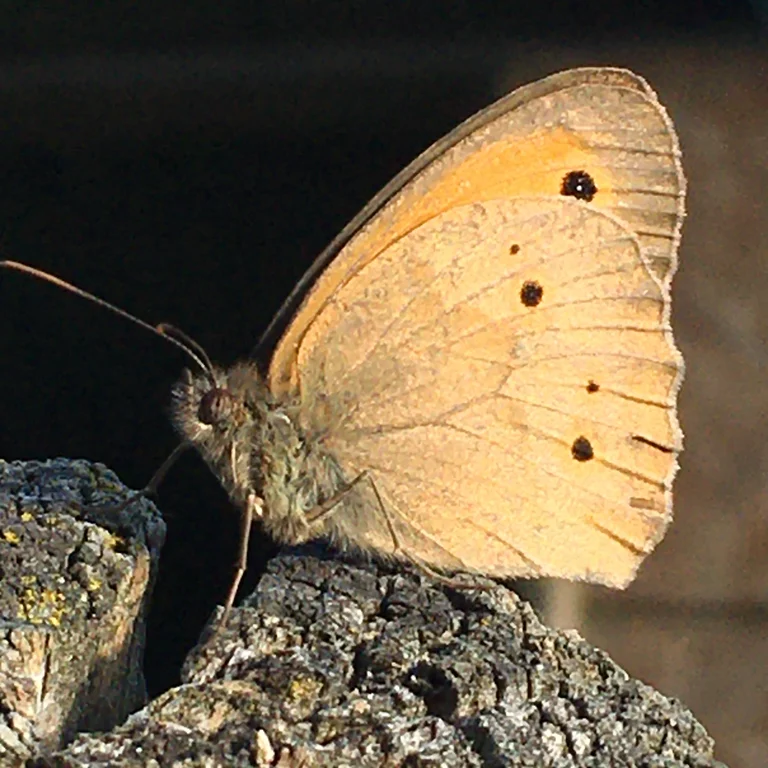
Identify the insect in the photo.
Maniola jurtina
